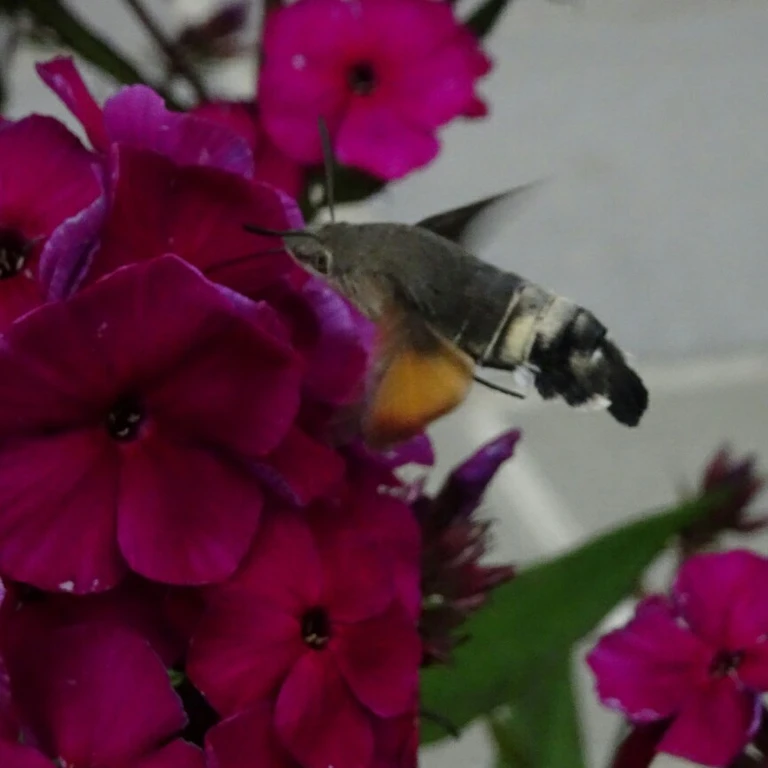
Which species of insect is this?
Macroglossum stellatarum
